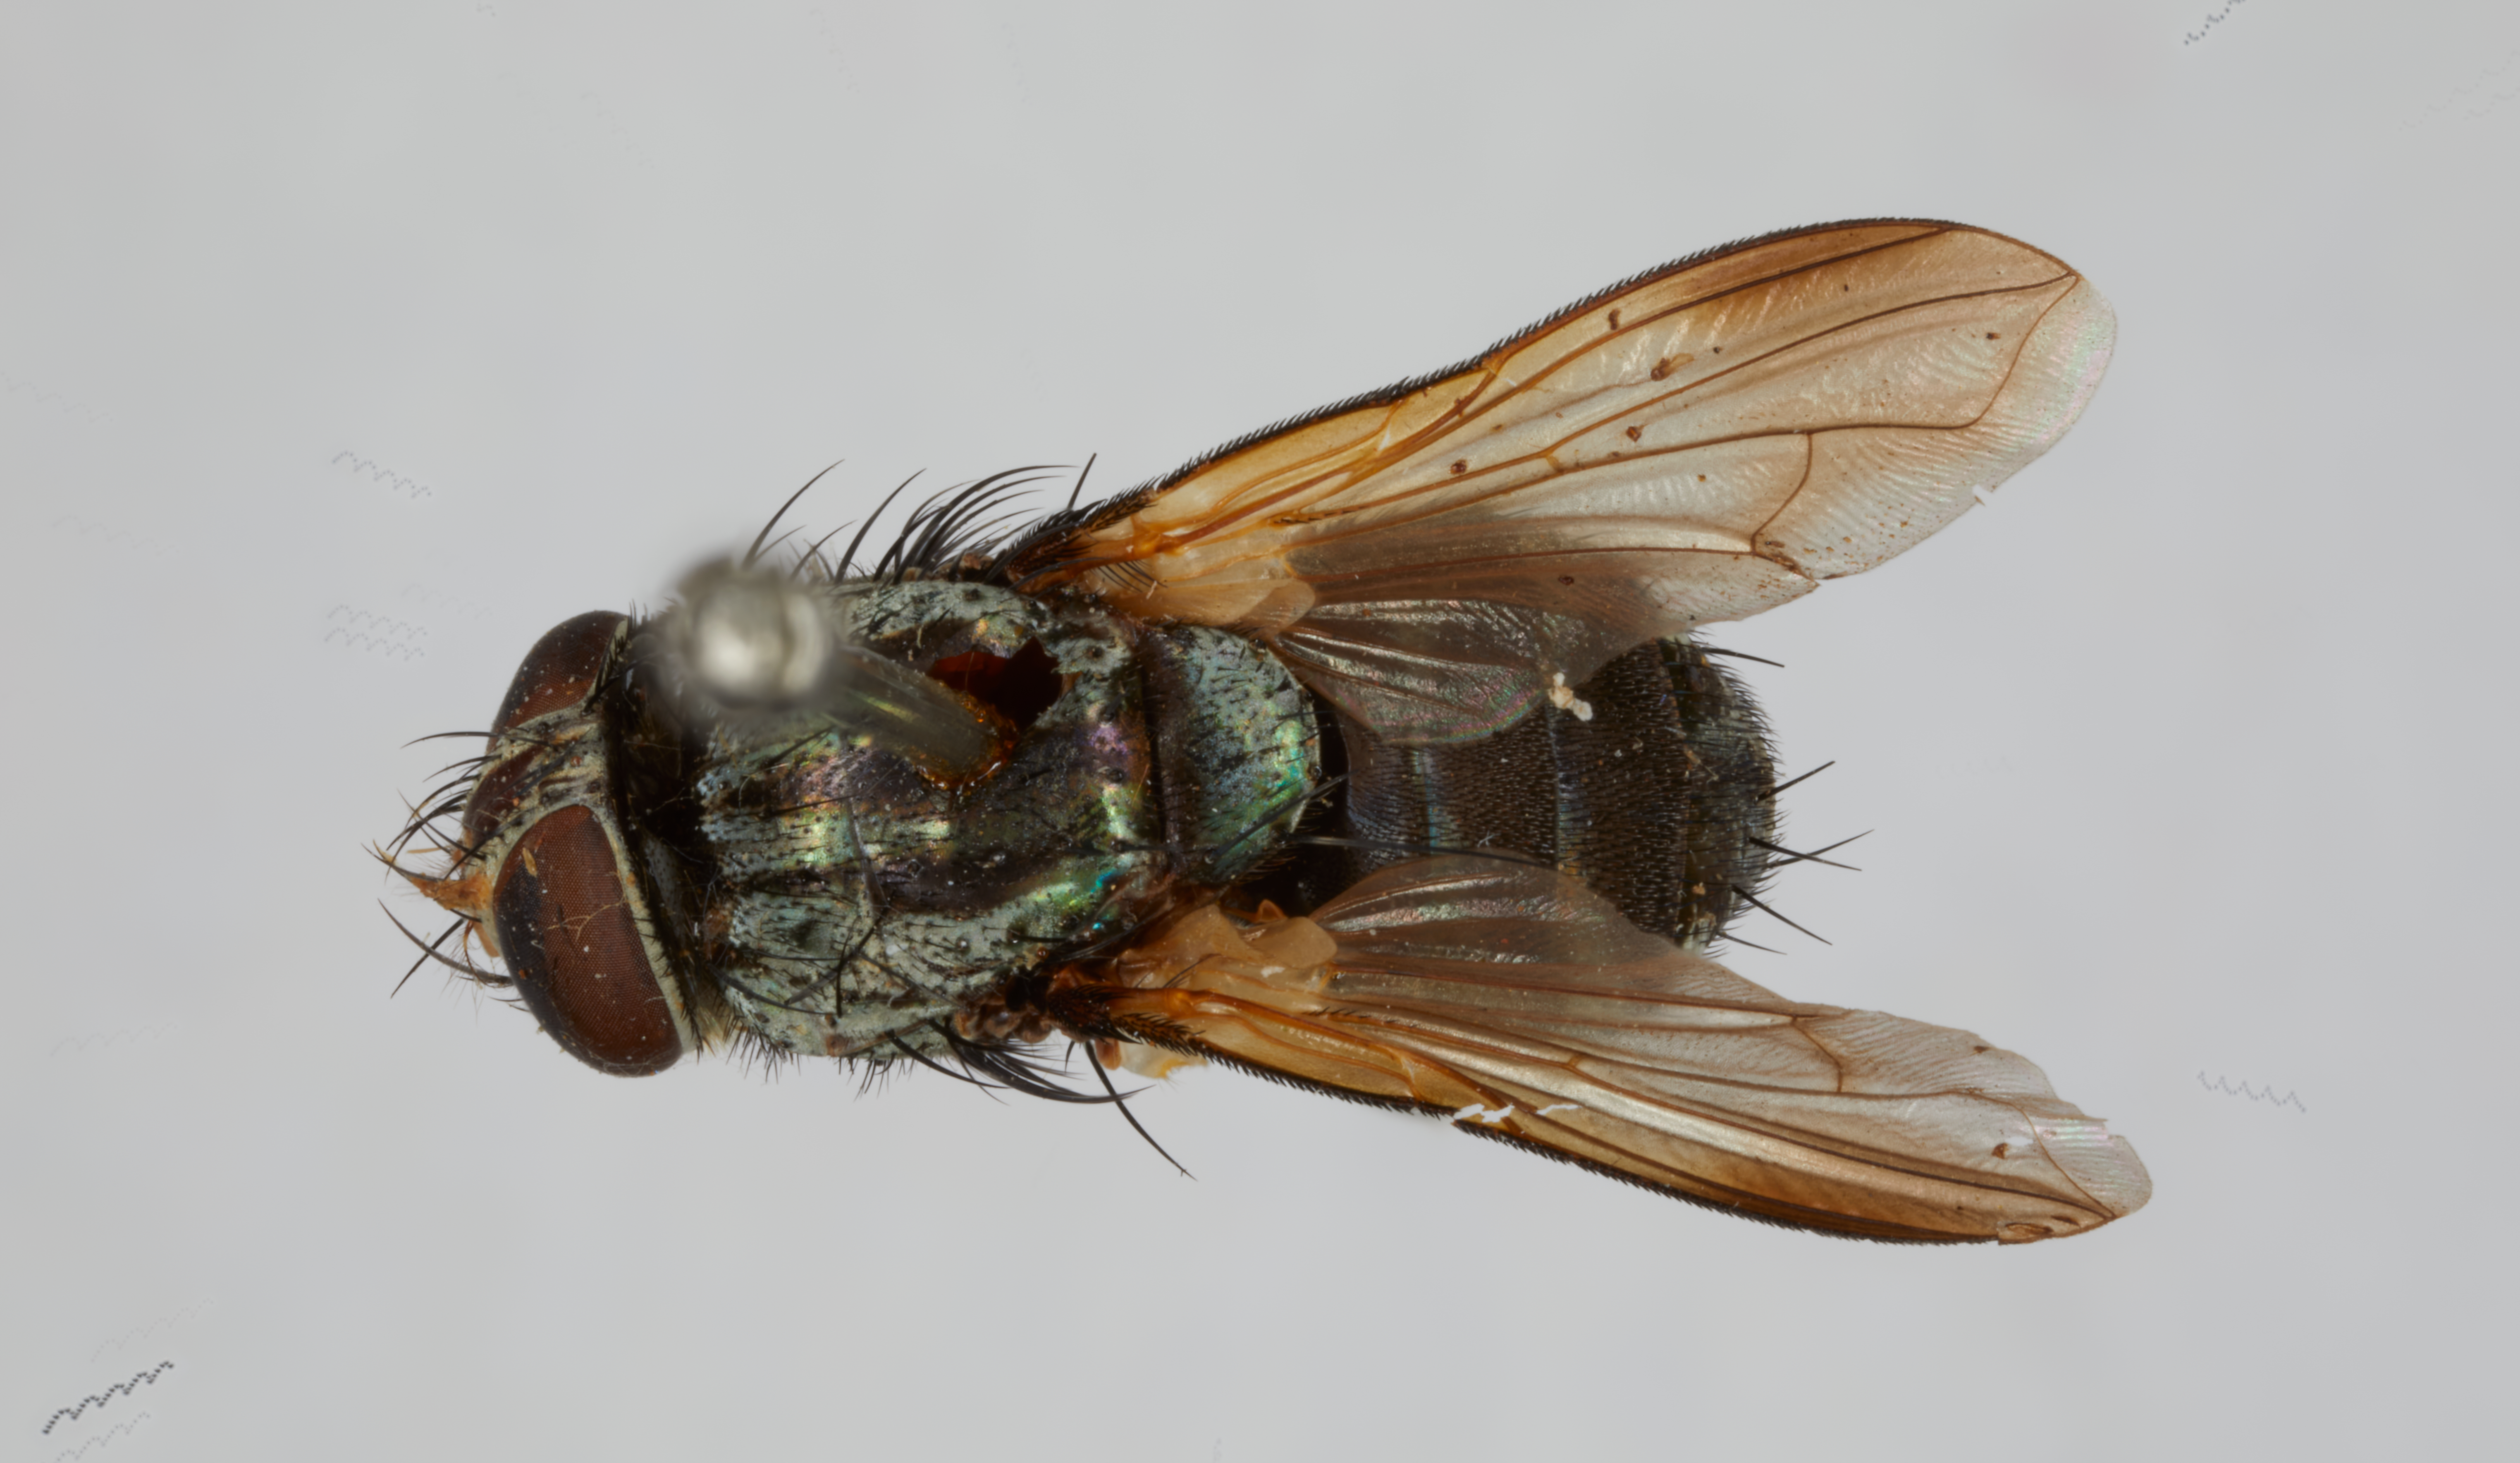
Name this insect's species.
Strongyloneuropsis malayensis (also Isomyia malayensis)
